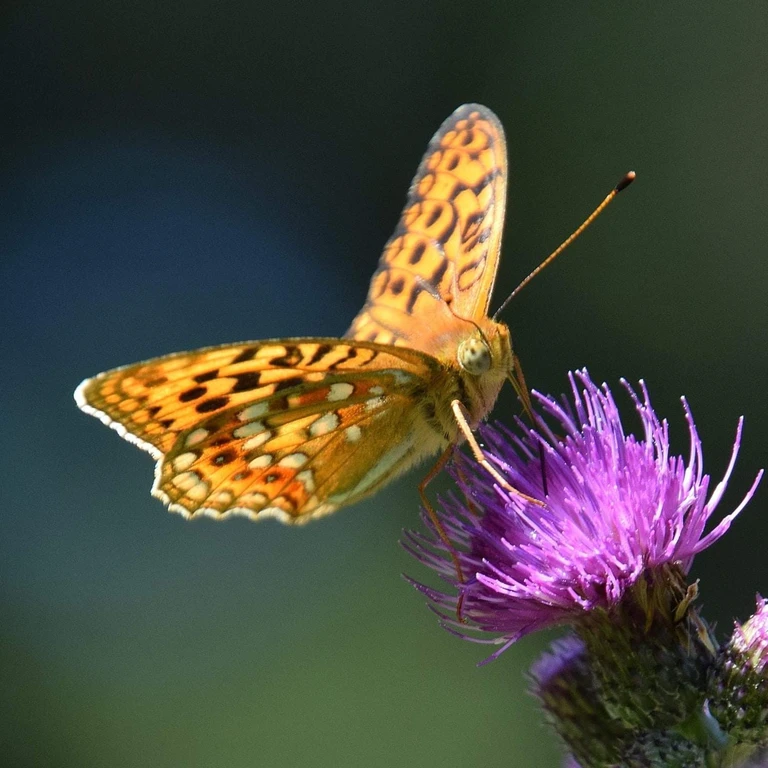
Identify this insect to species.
Fabriciana adippe
